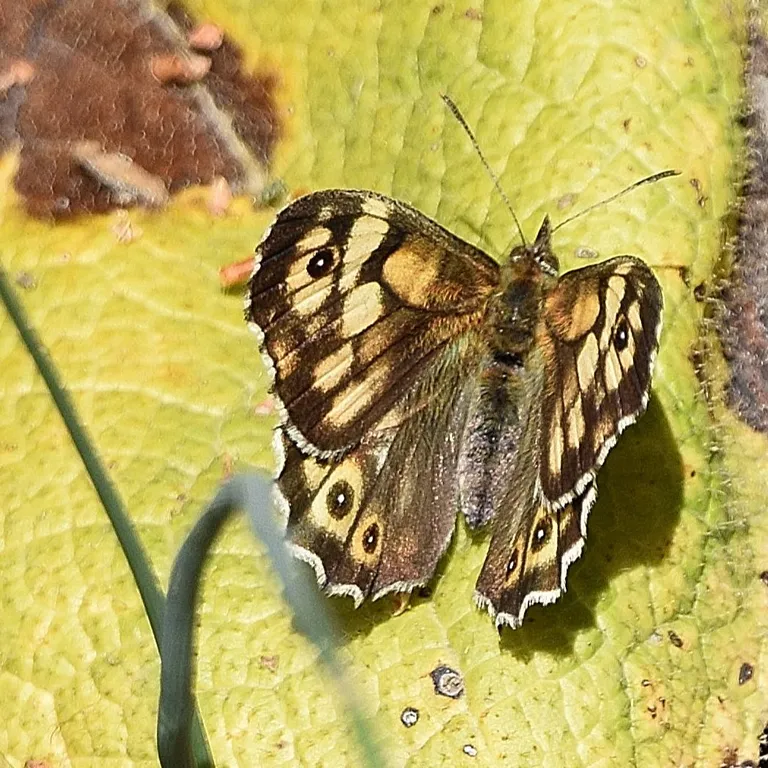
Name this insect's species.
Pararge aegeria
